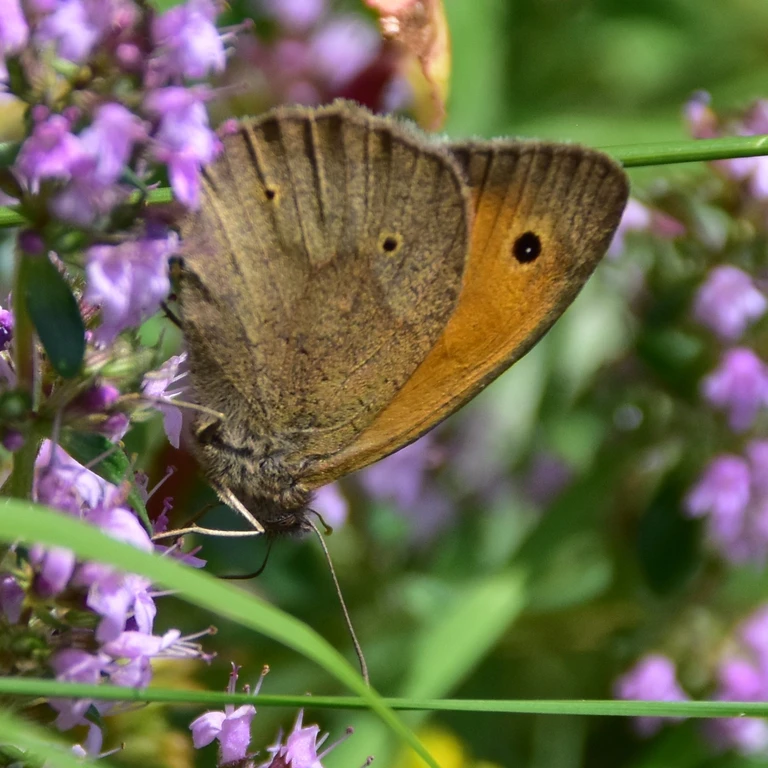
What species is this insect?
Maniola jurtina
